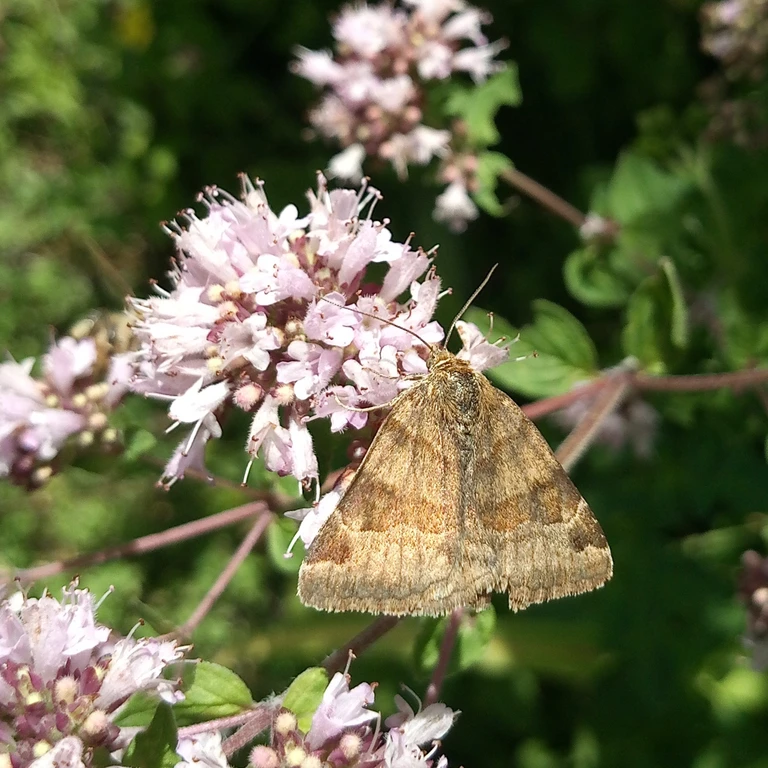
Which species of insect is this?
Euclidia glyphica
